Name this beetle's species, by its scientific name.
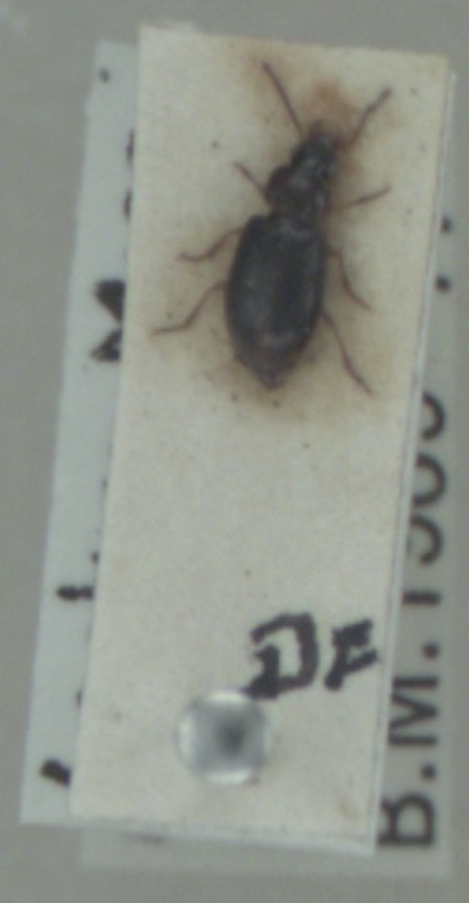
Bradycellus ruficollis
